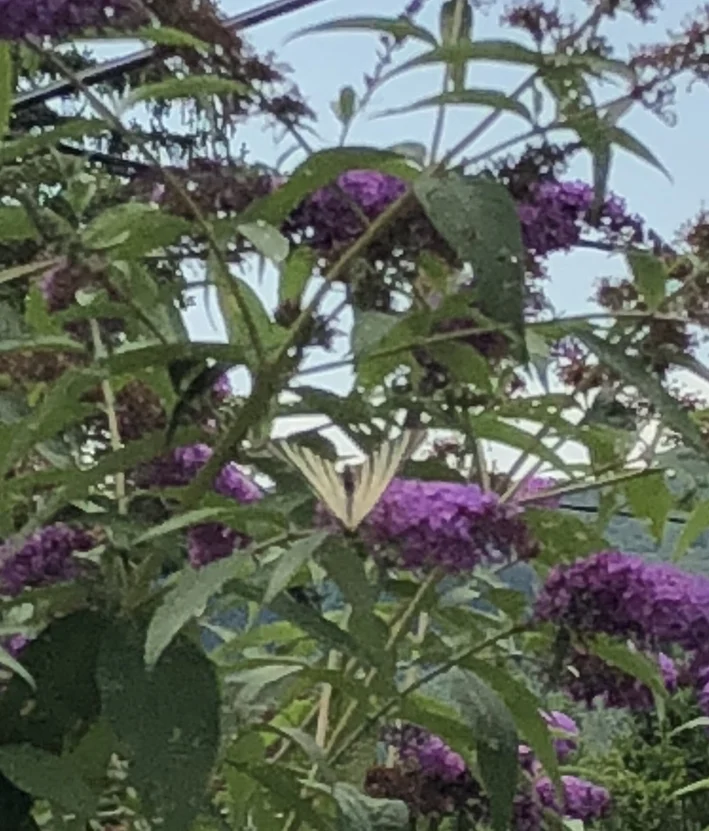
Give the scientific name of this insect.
Iphiclides podalirius
